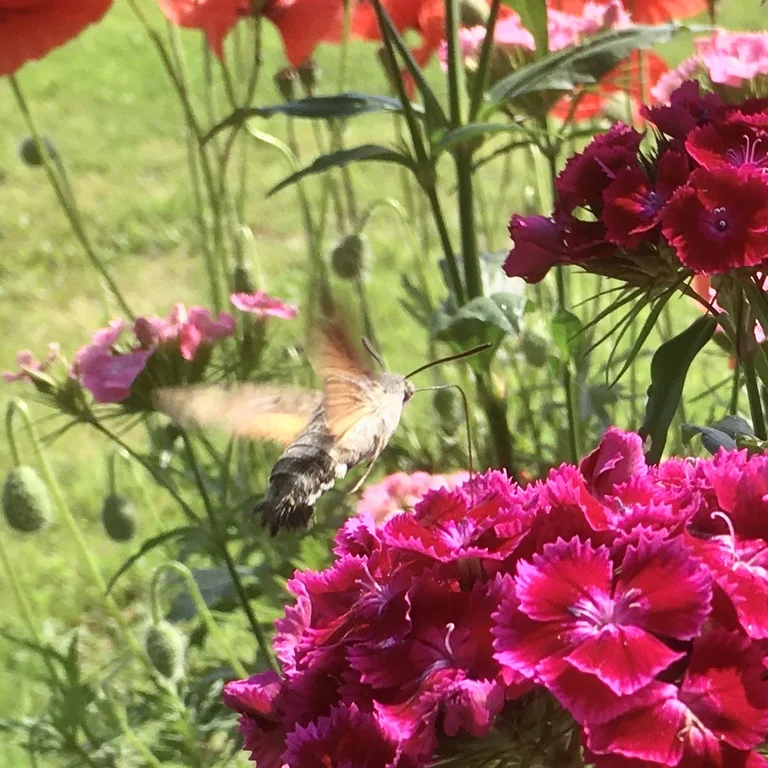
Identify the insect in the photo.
Macroglossum stellatarum
